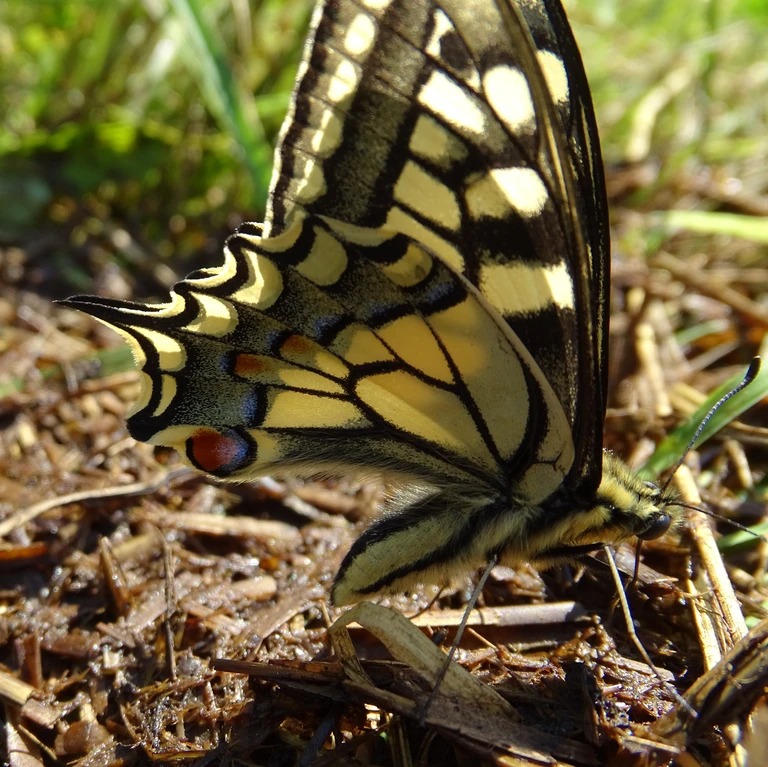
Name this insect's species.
Papilio machaon
